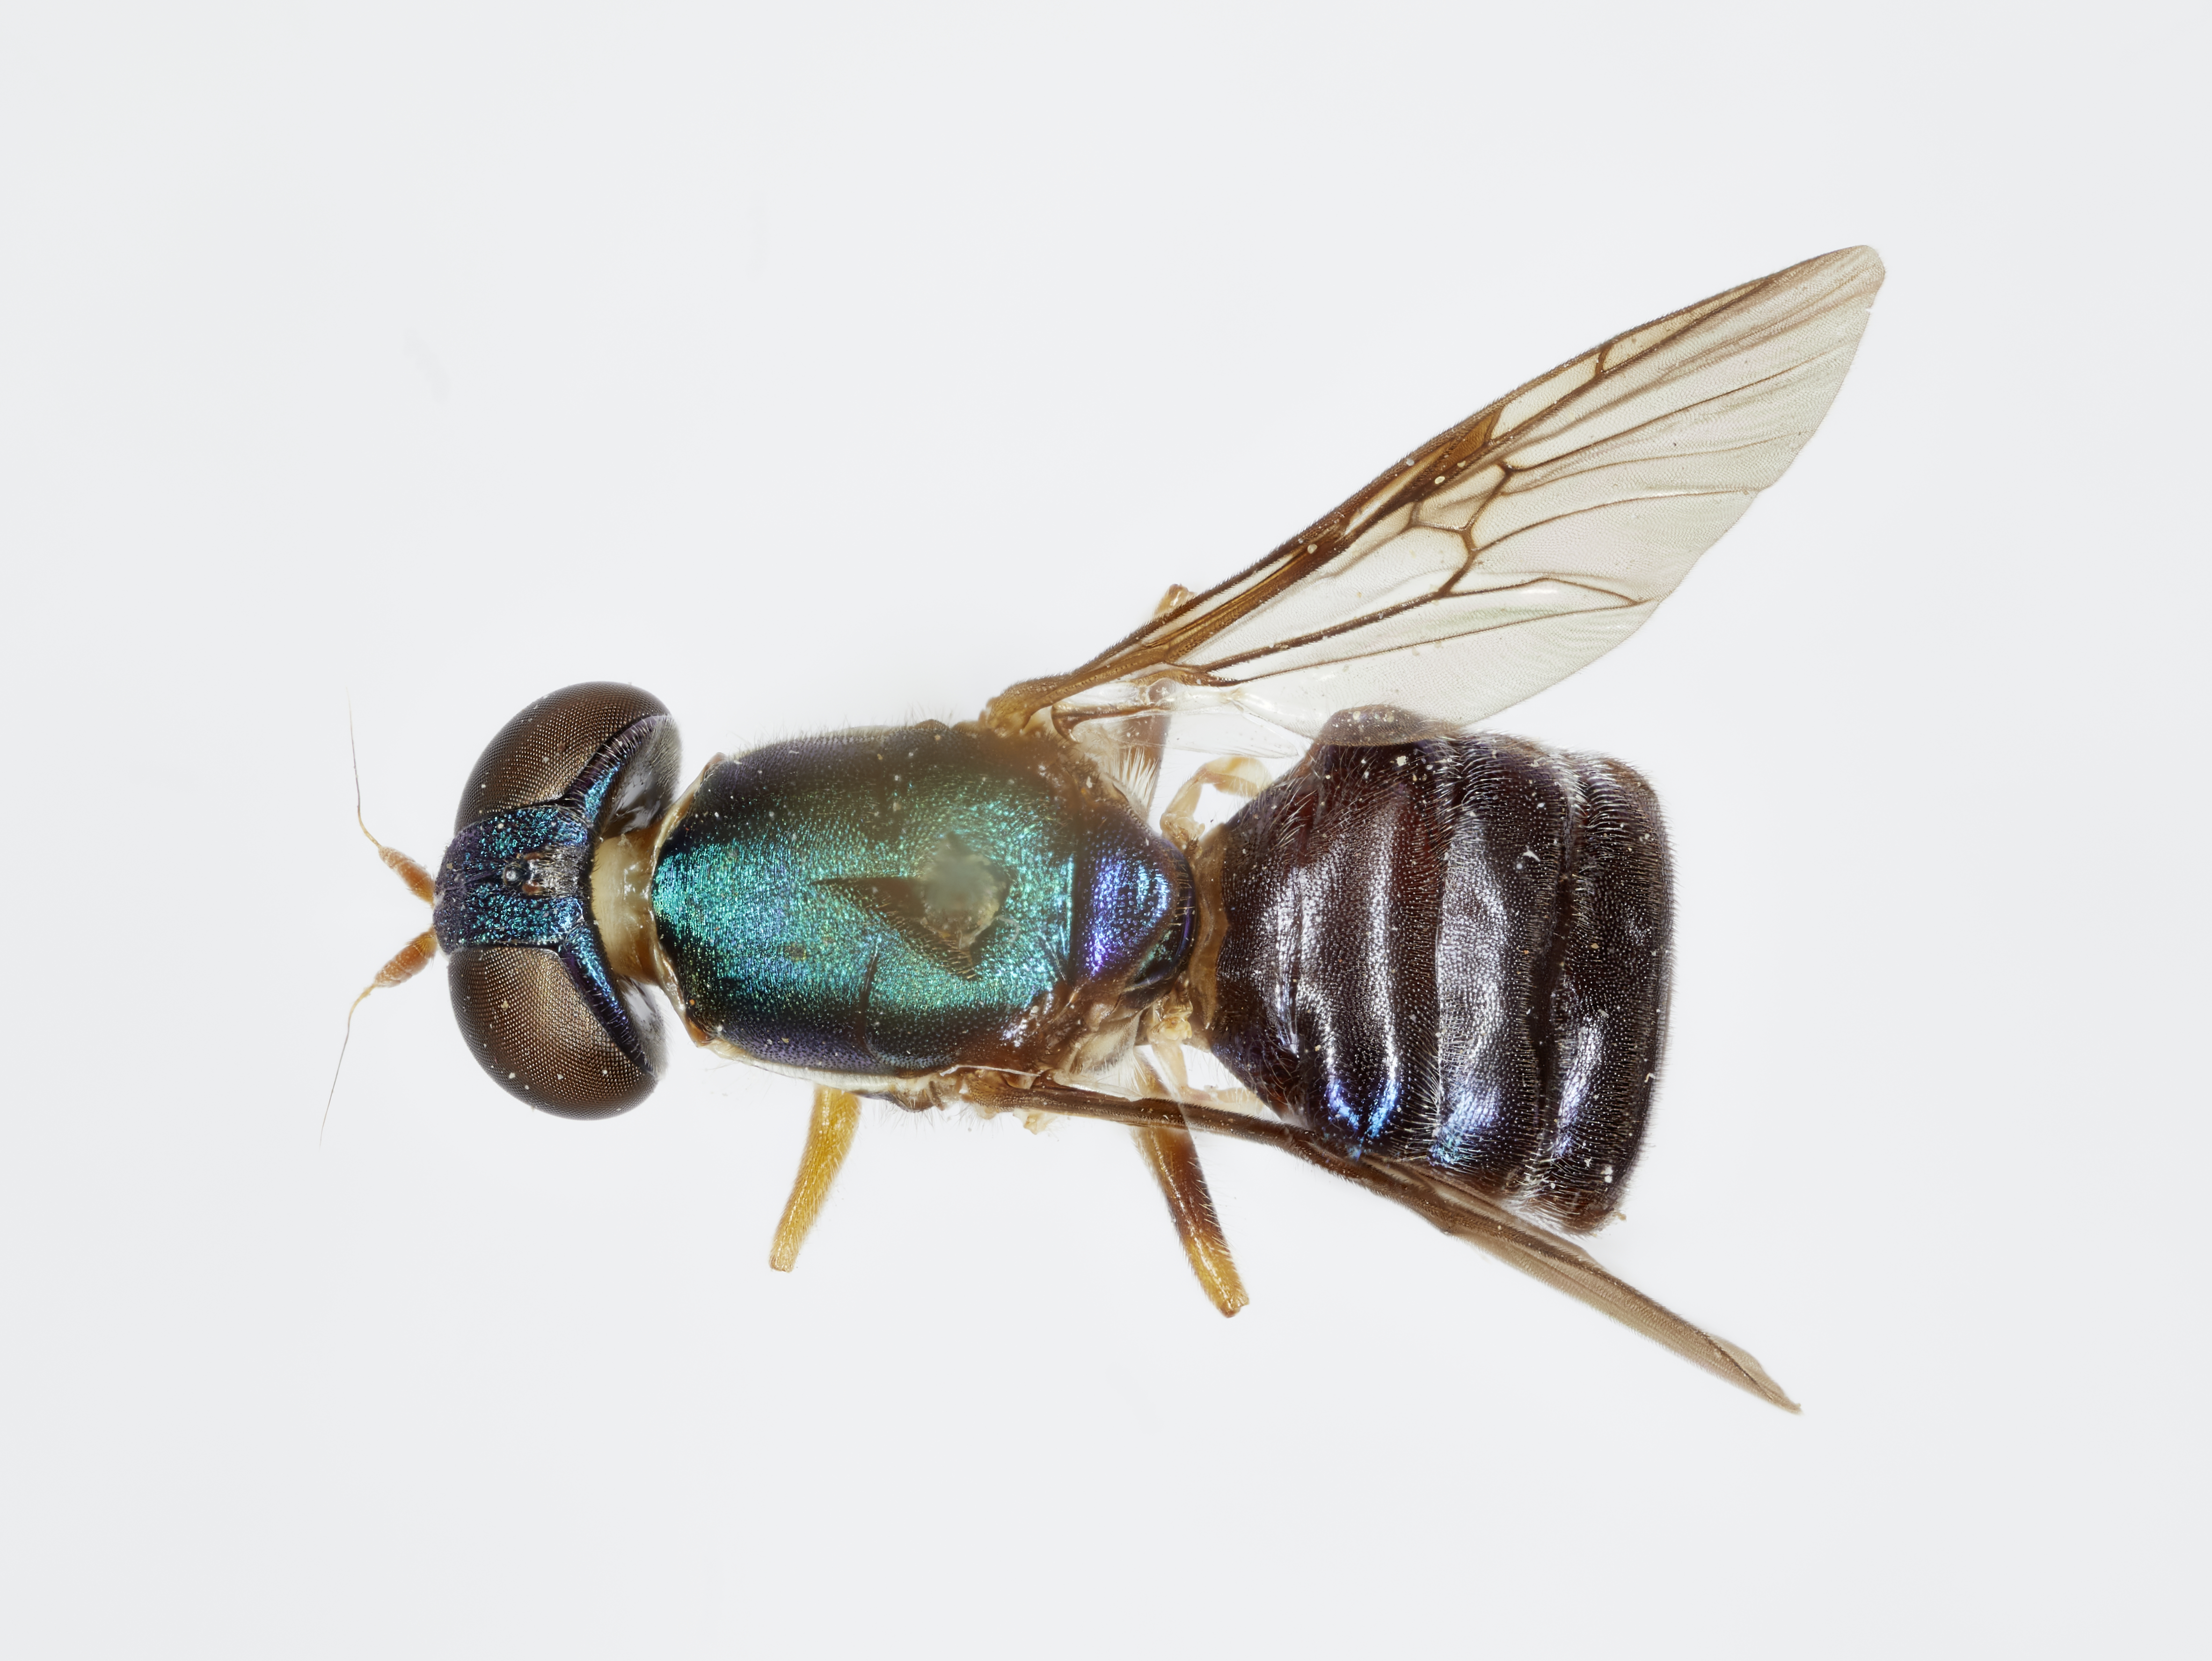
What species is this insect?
Cephalochrysa rugulosa
